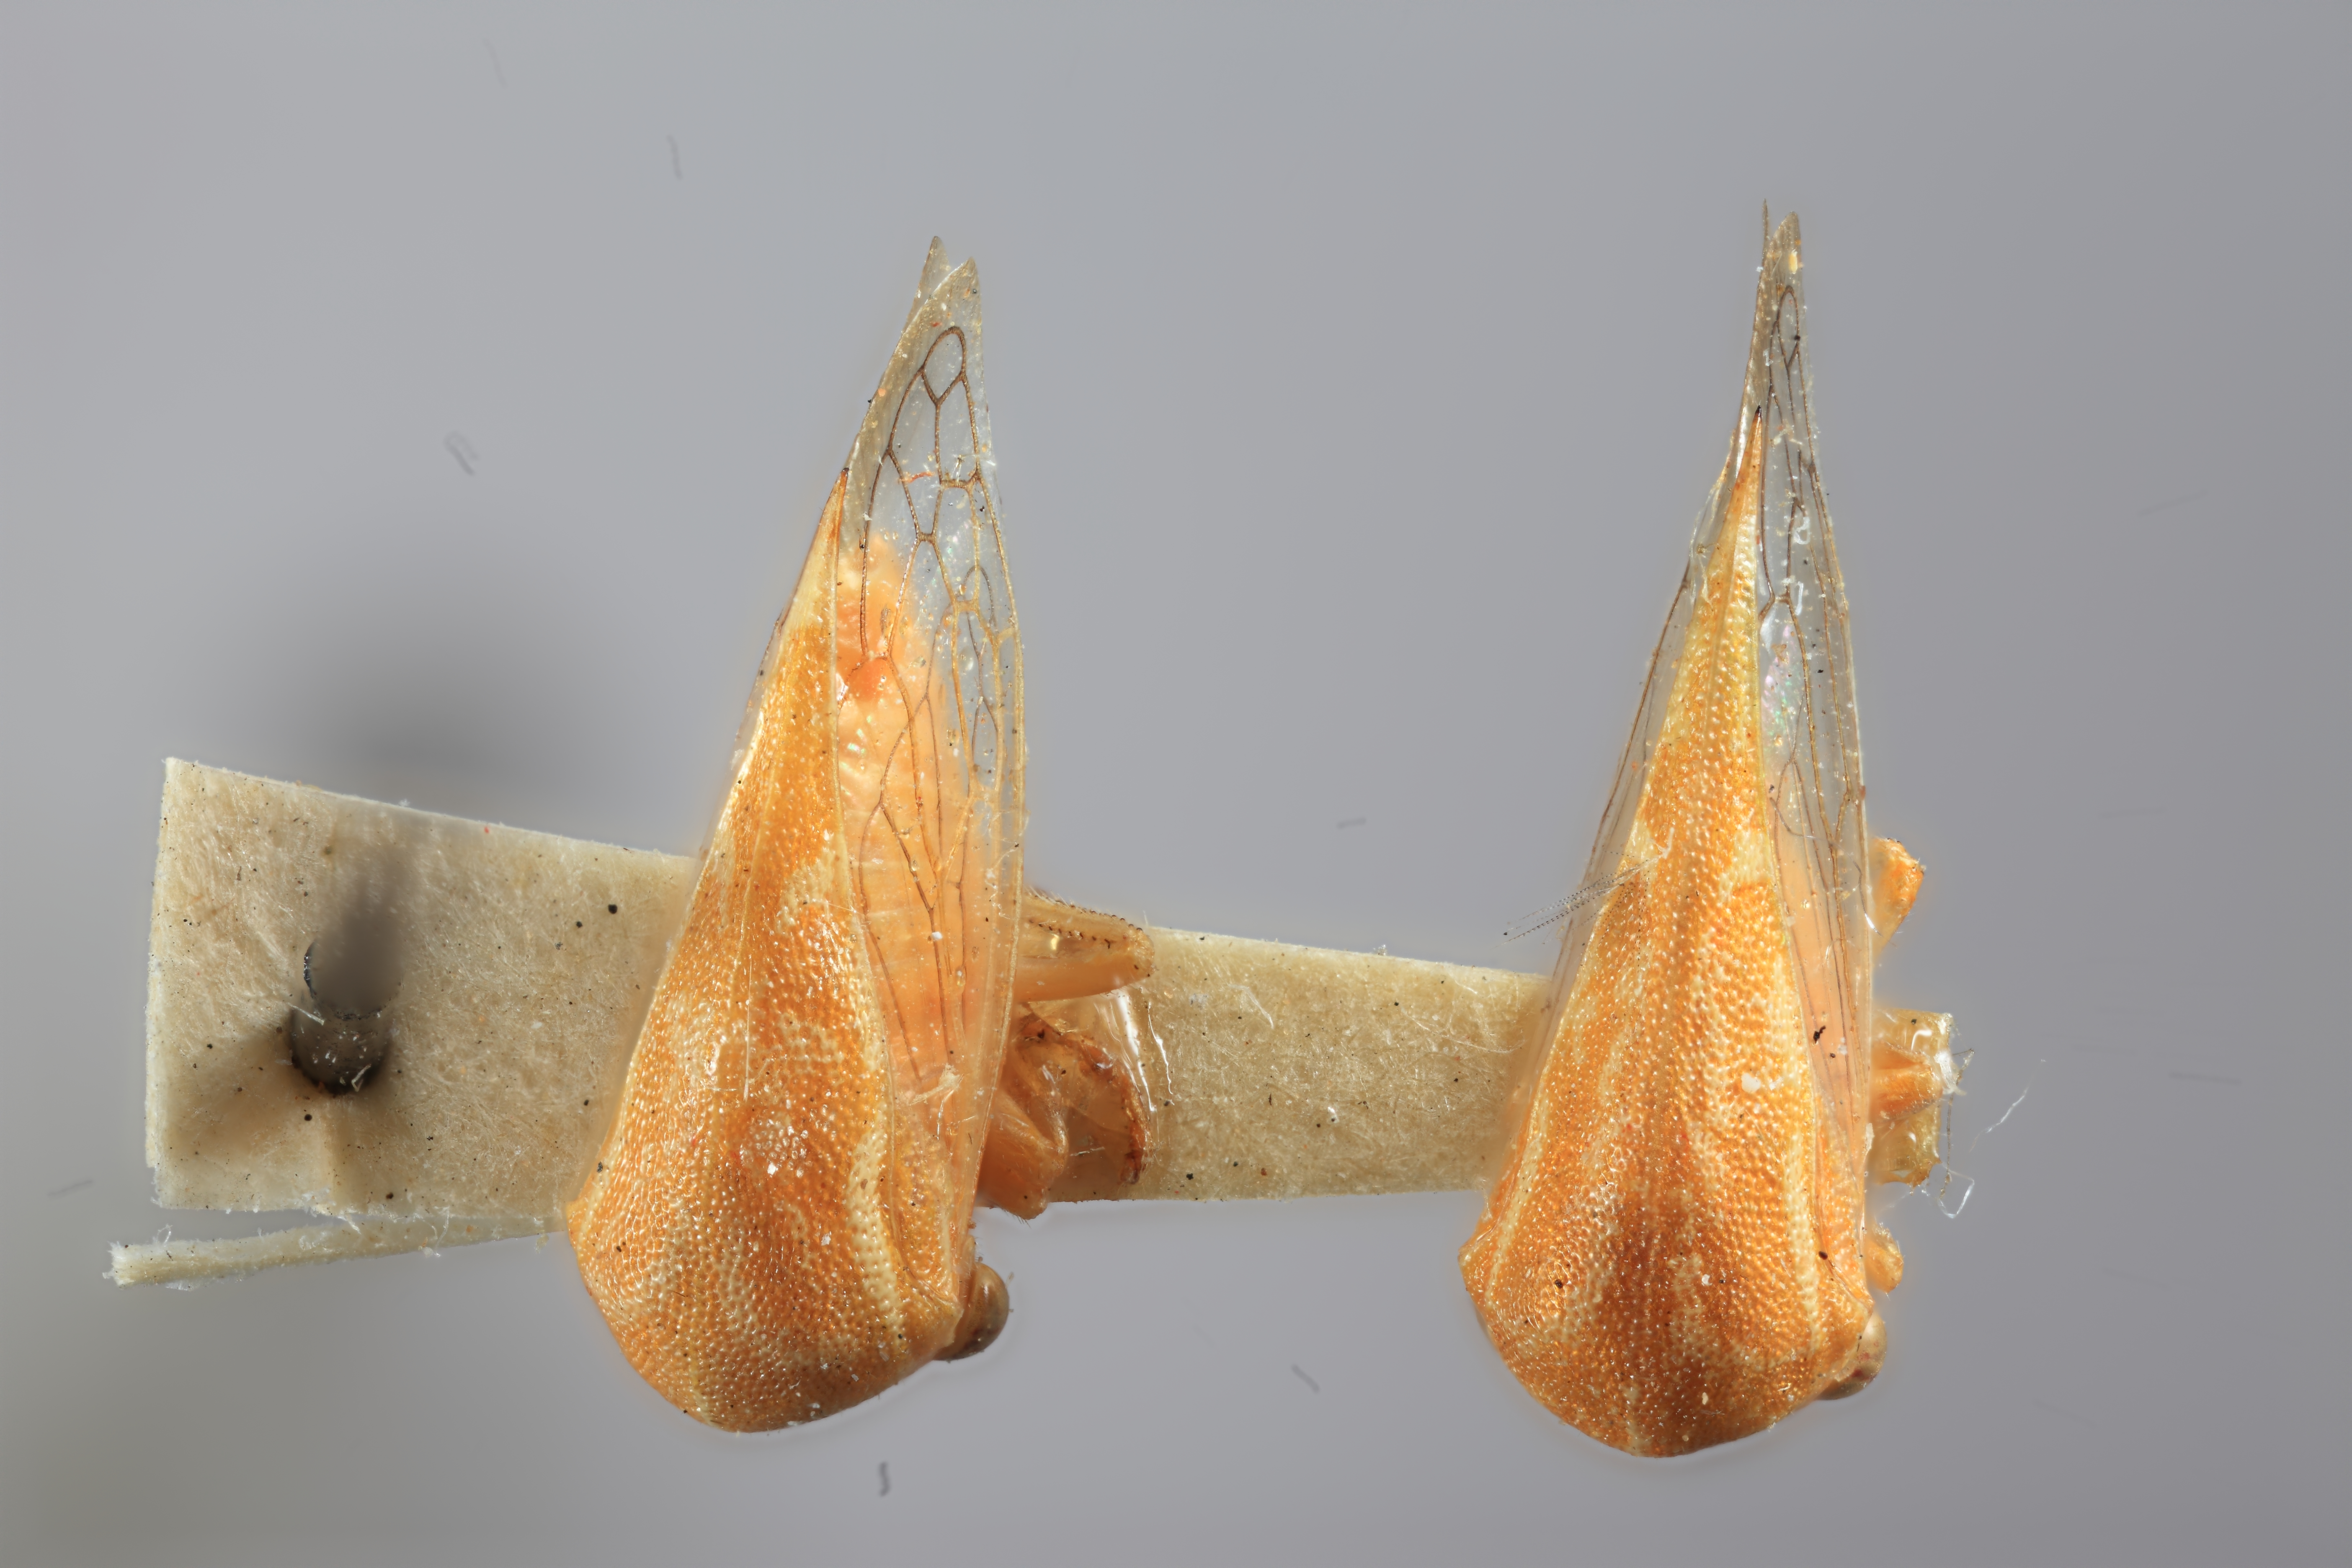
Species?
Stictolobus juniperinus
